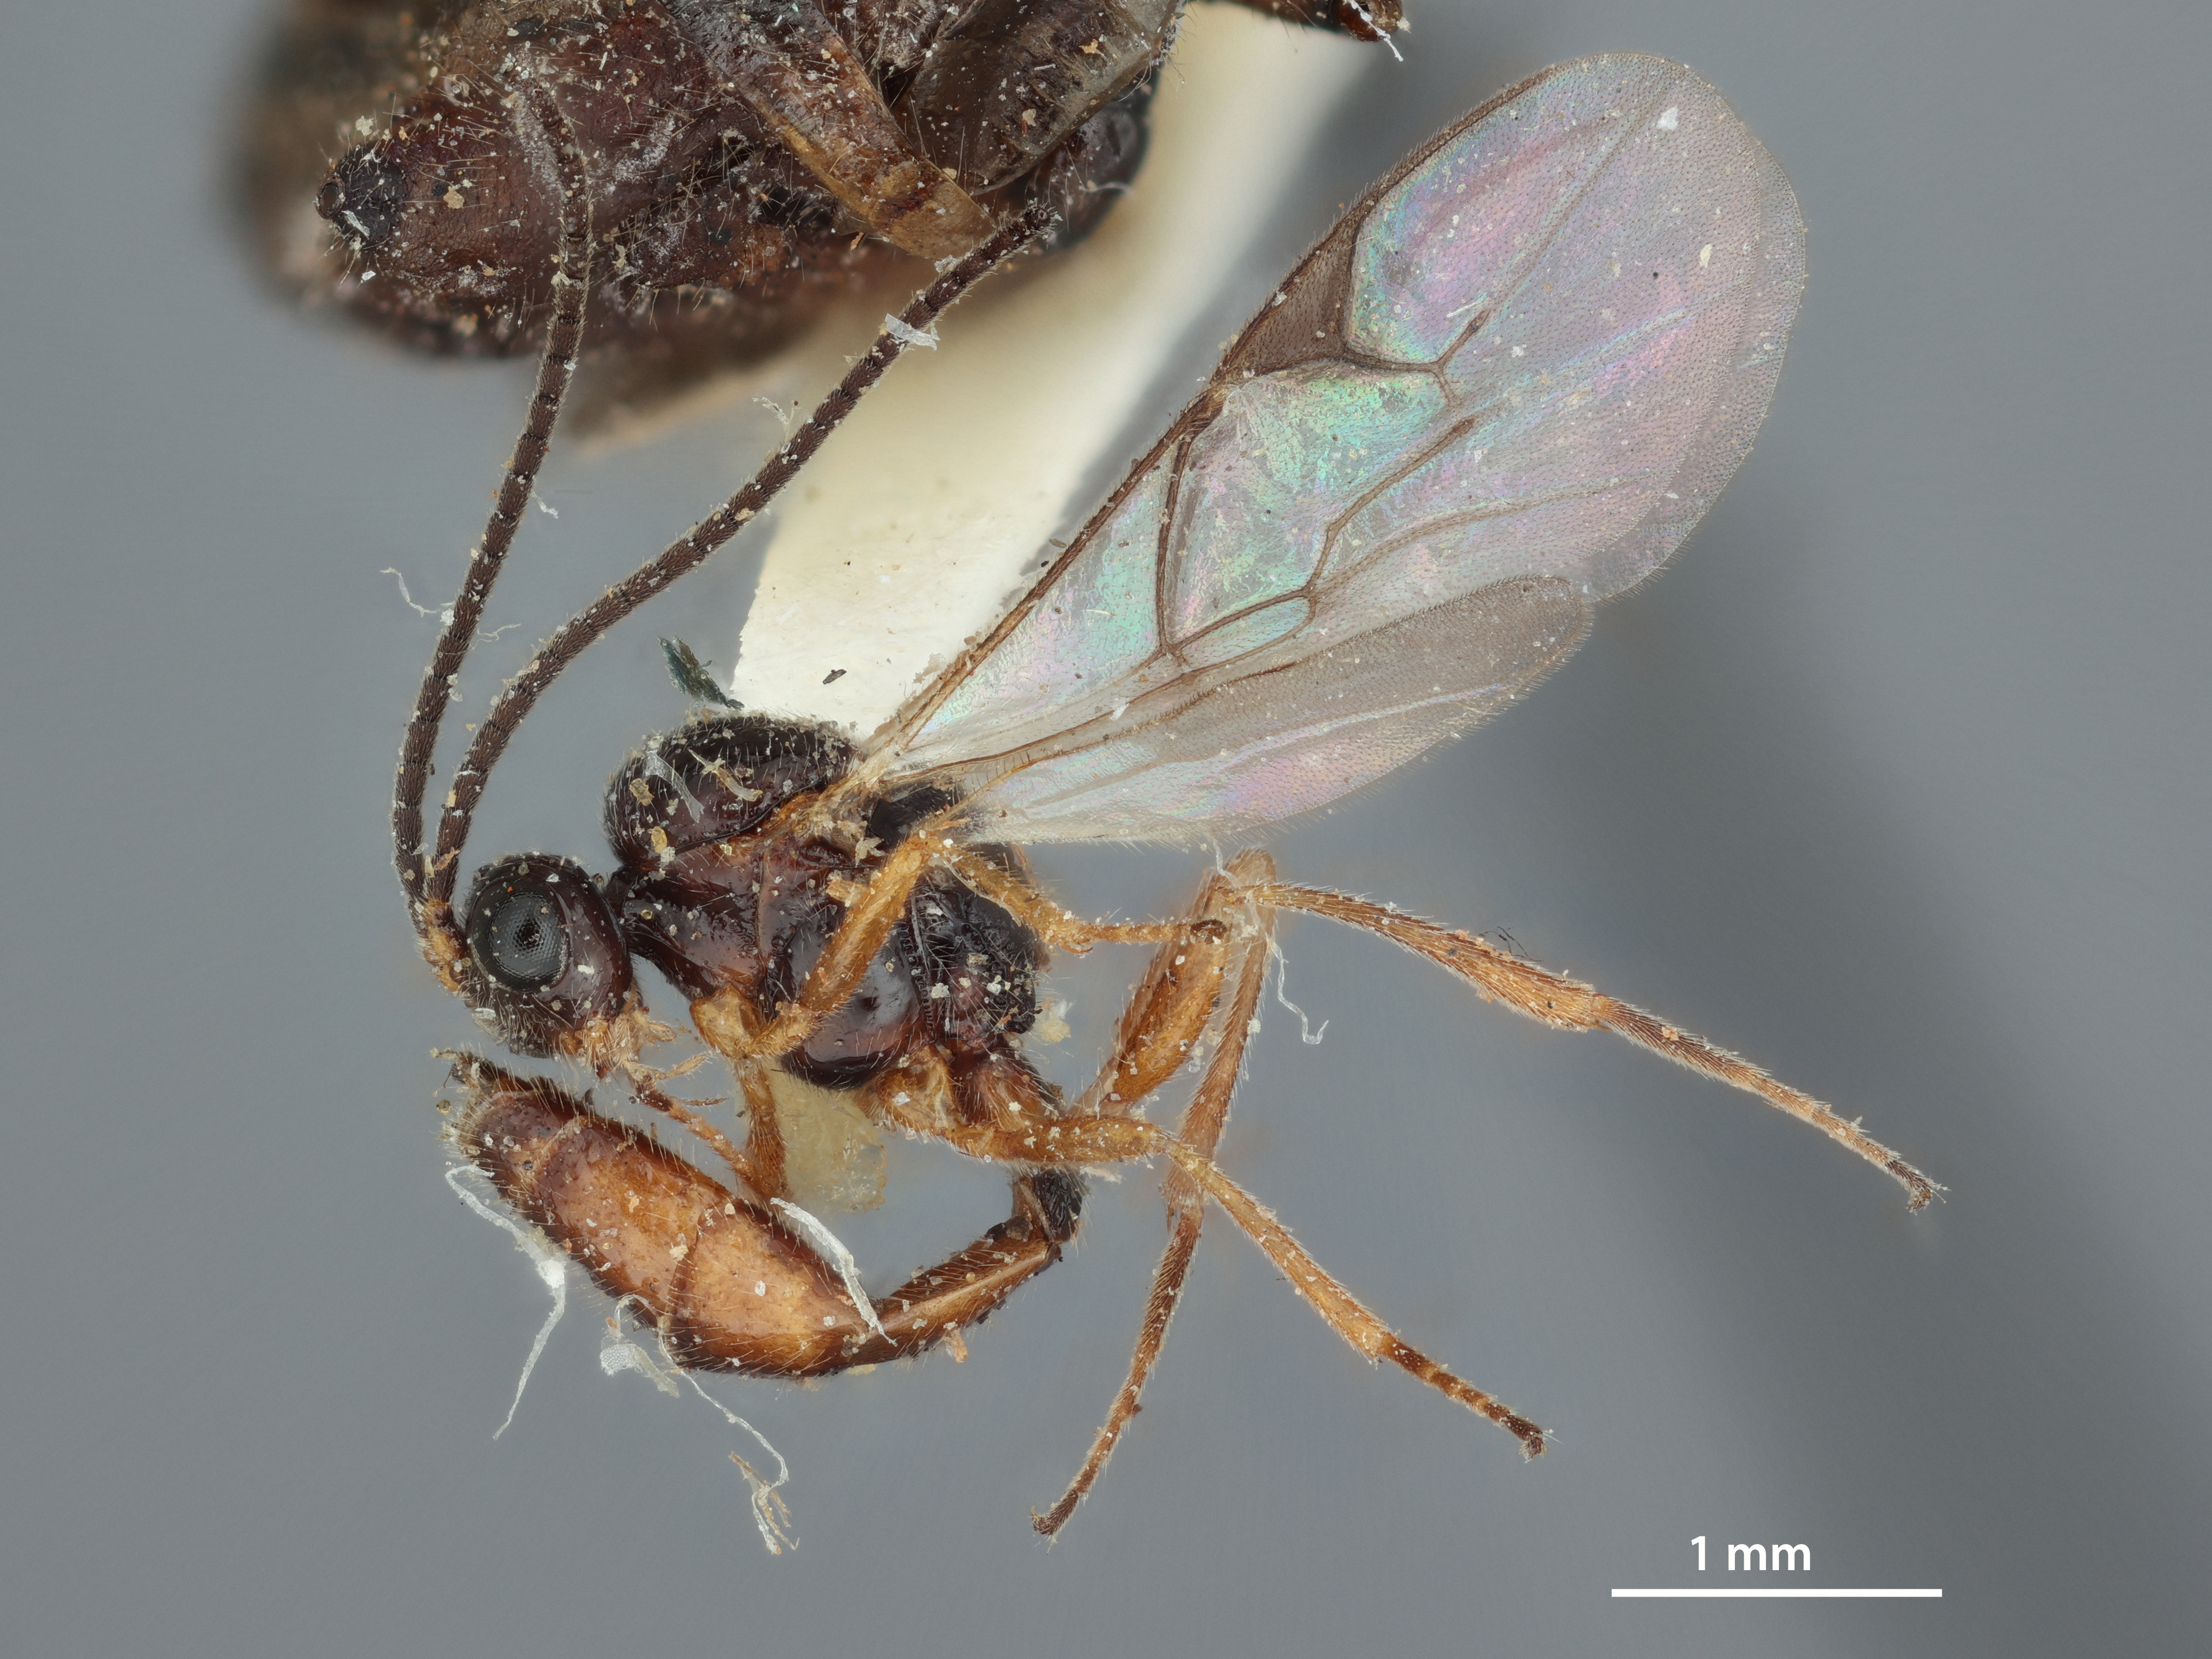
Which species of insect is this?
Pauesia tropicalis
